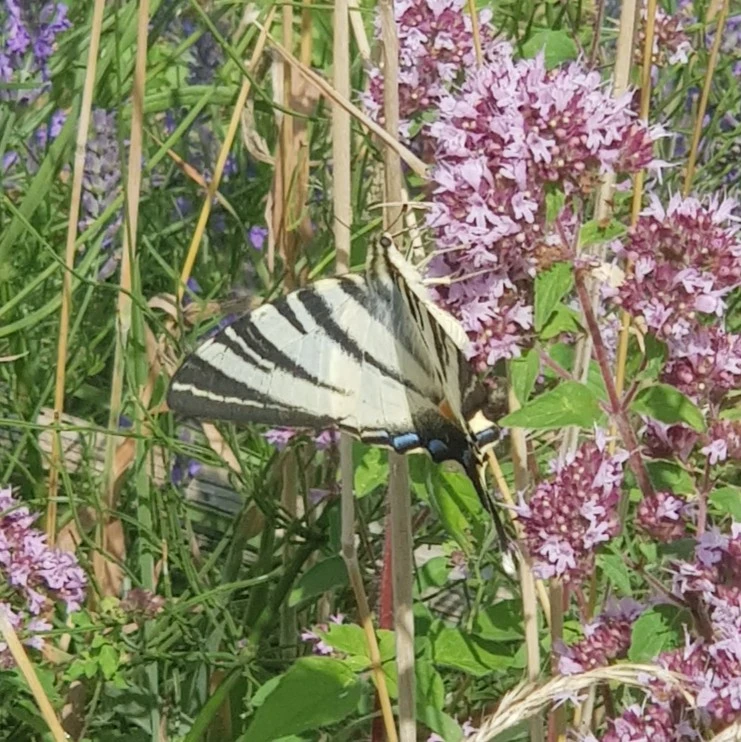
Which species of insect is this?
Iphiclides podalirius
